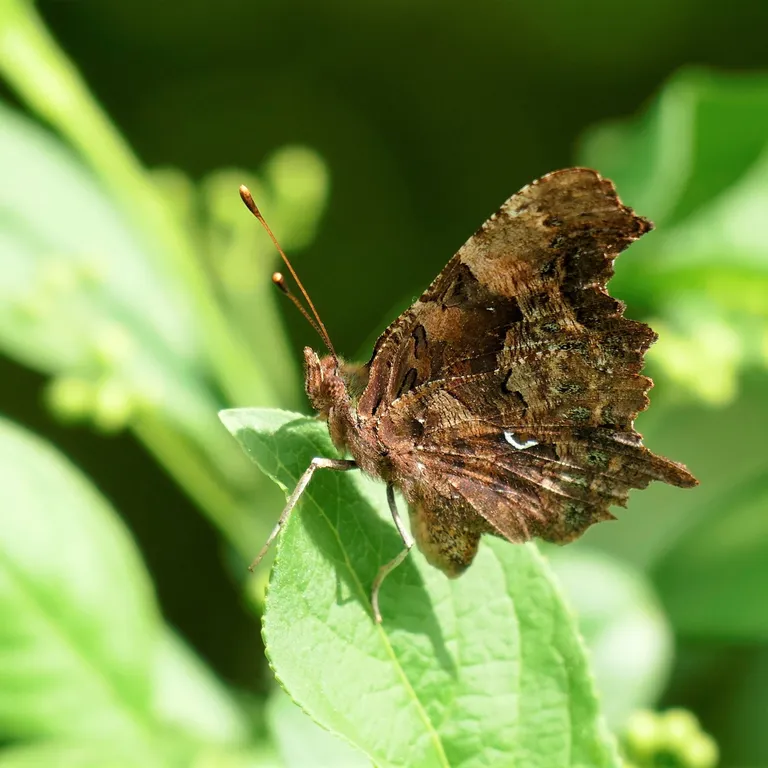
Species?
Polygonia c-album
